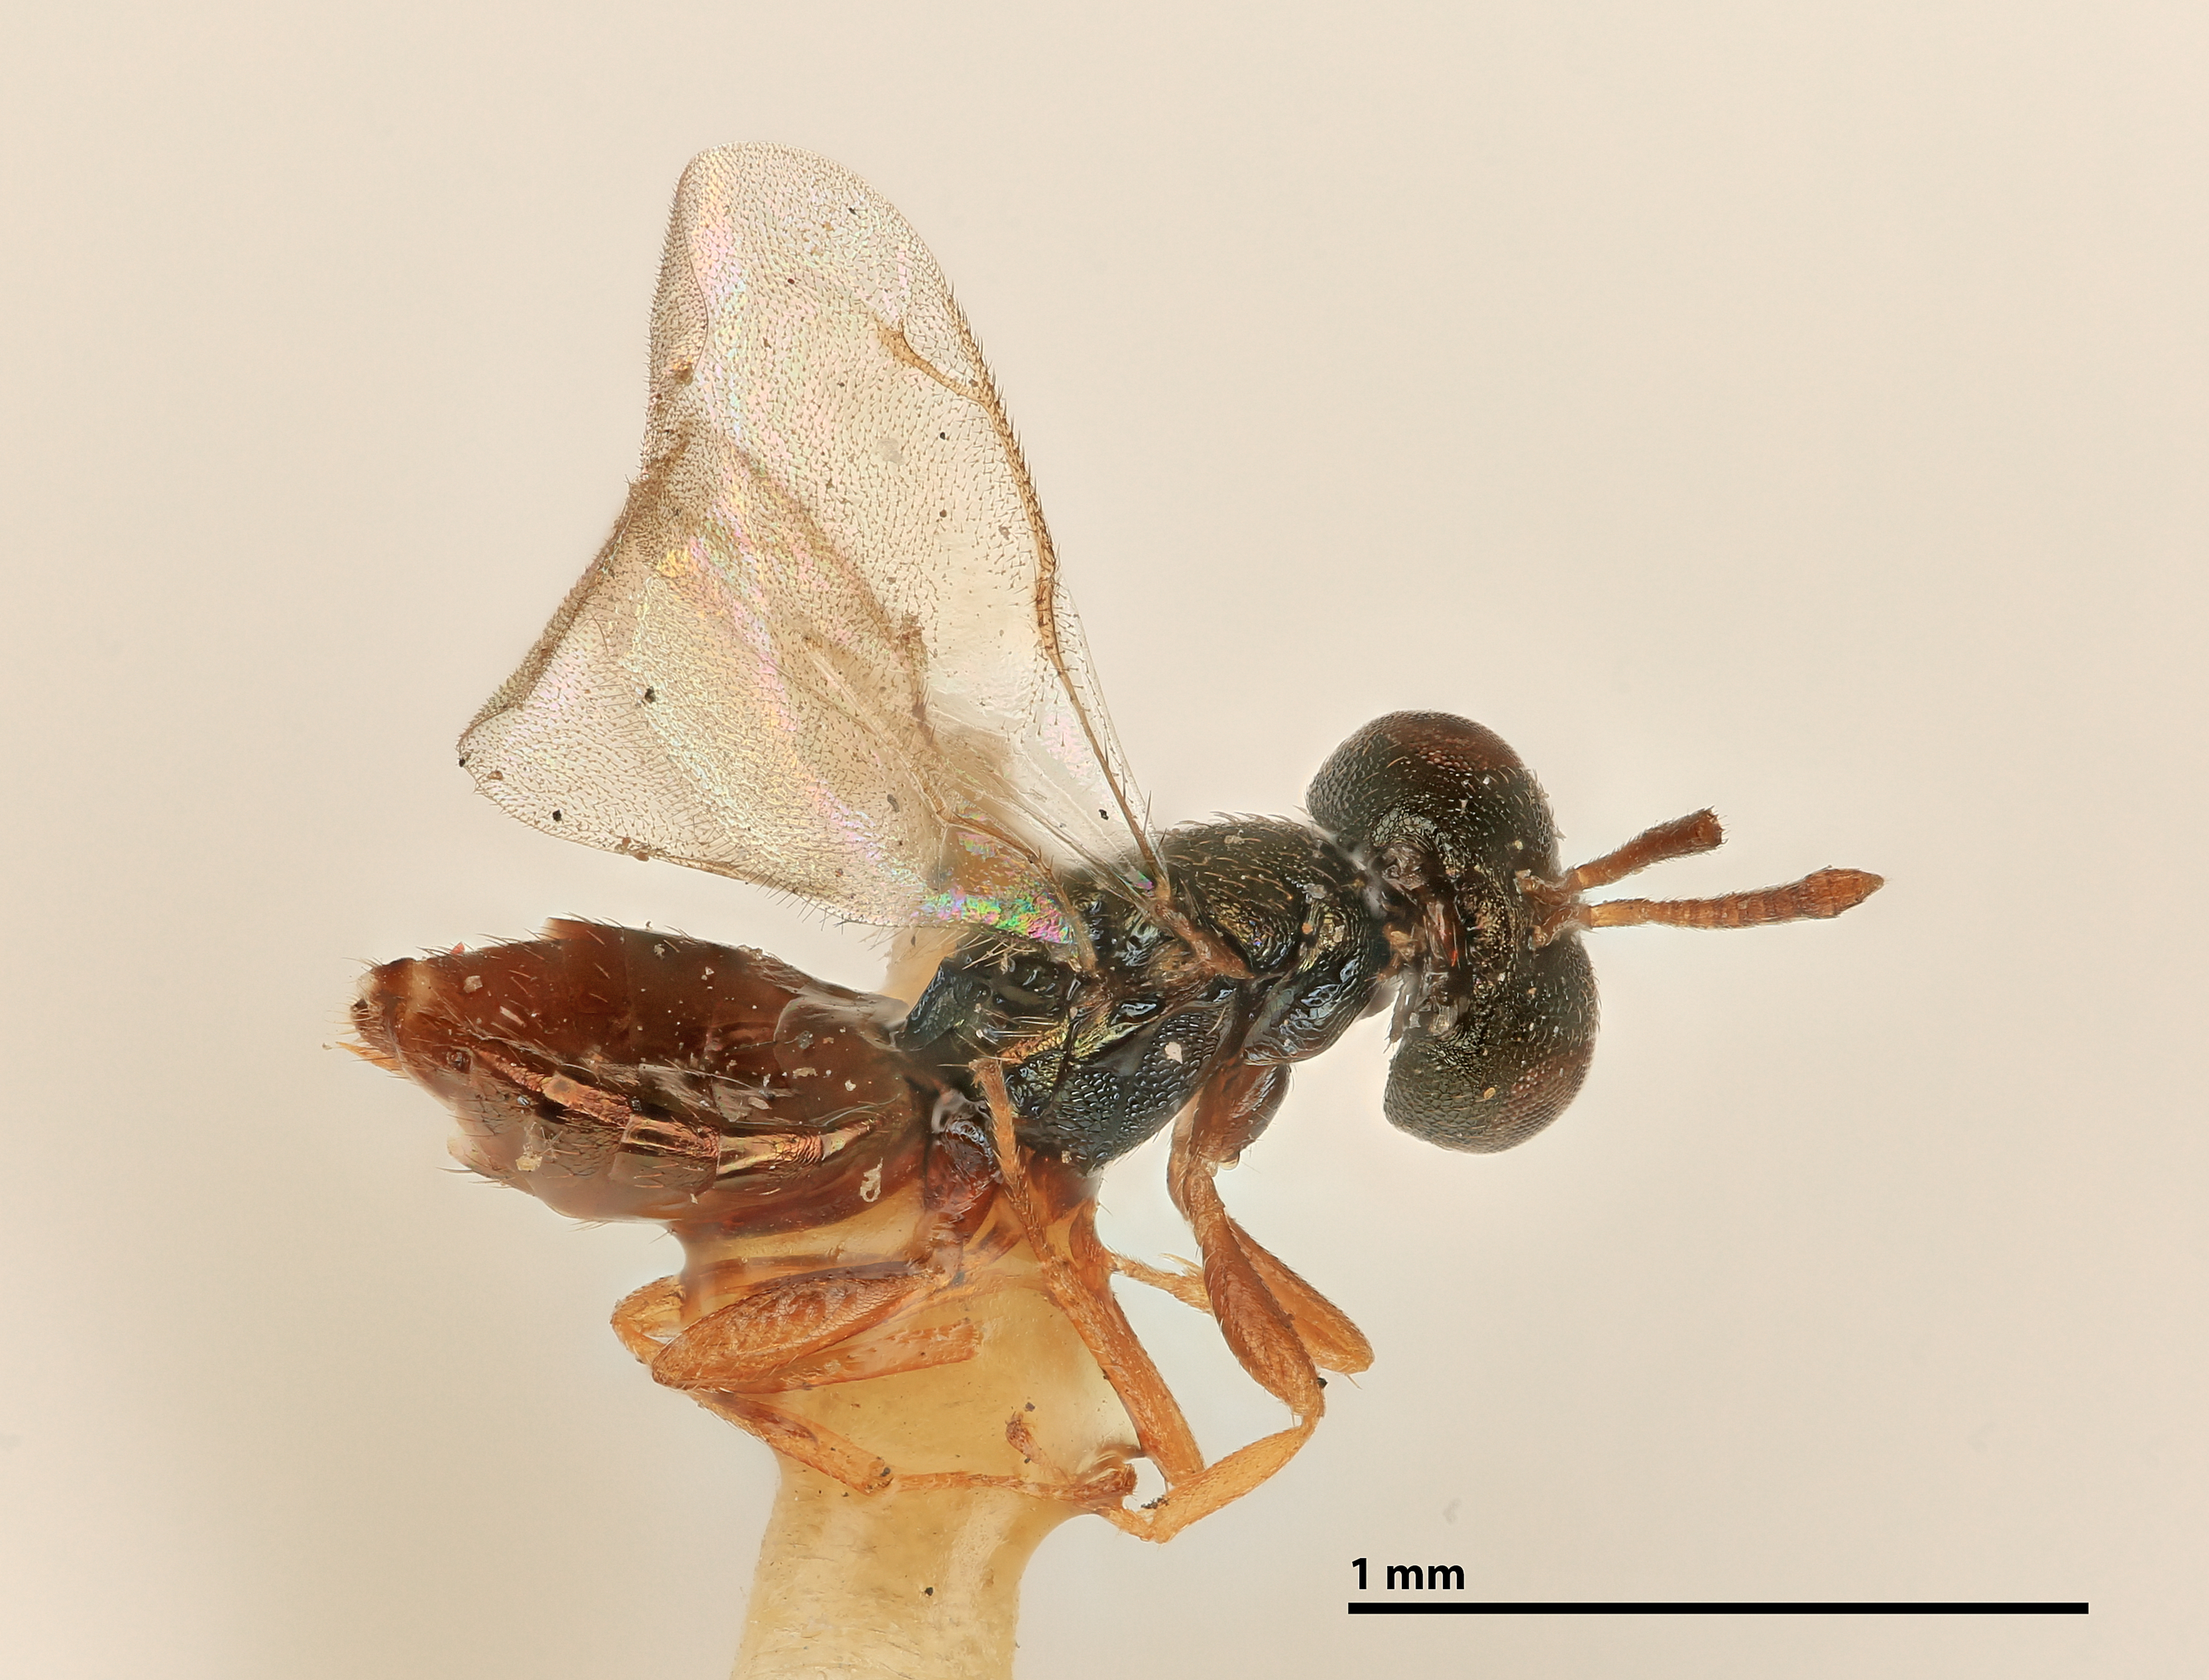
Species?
Dibrachys australia
